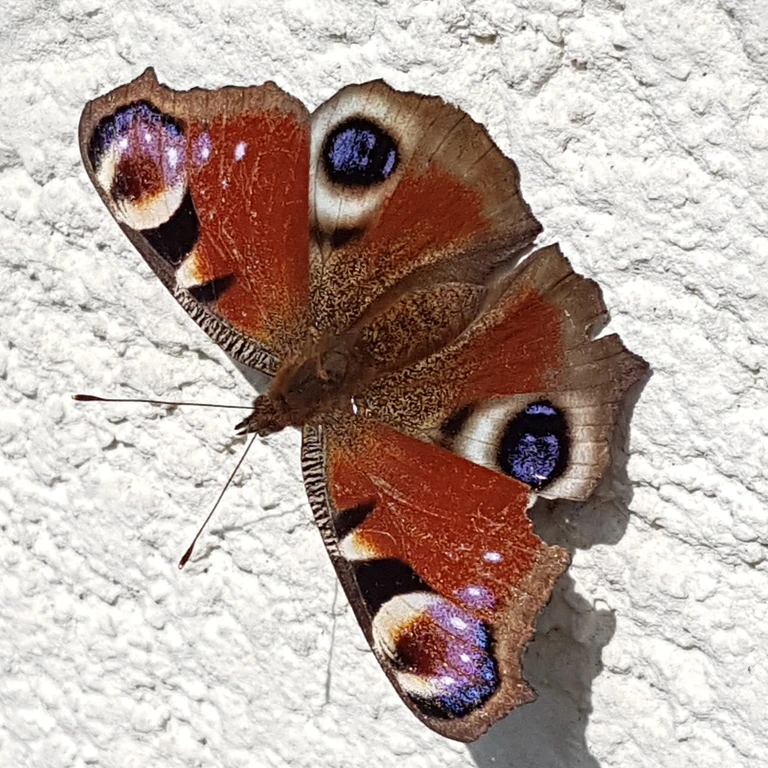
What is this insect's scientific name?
Aglais io
